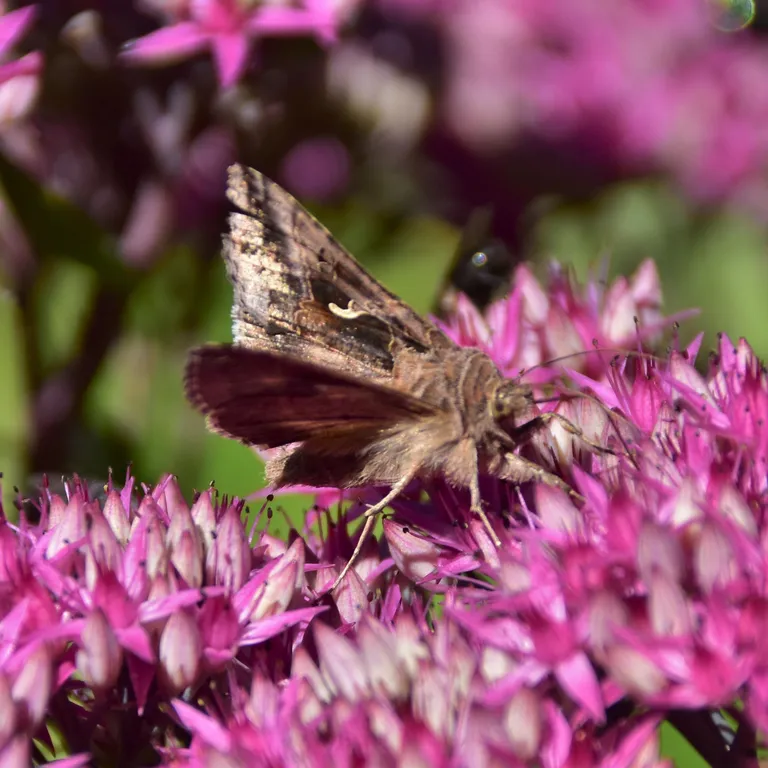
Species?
Autographa gamma
